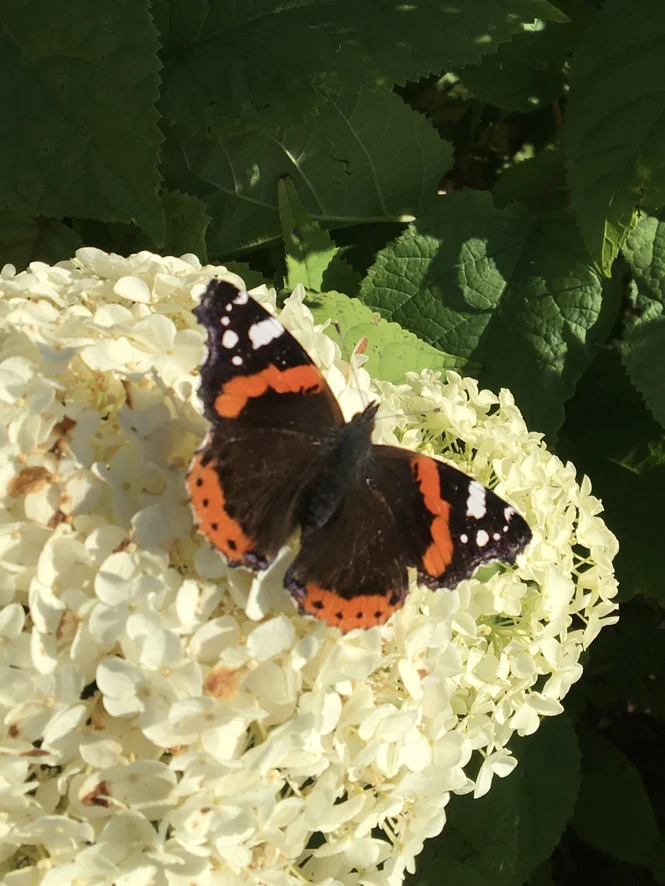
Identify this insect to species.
Vanessa atalanta
